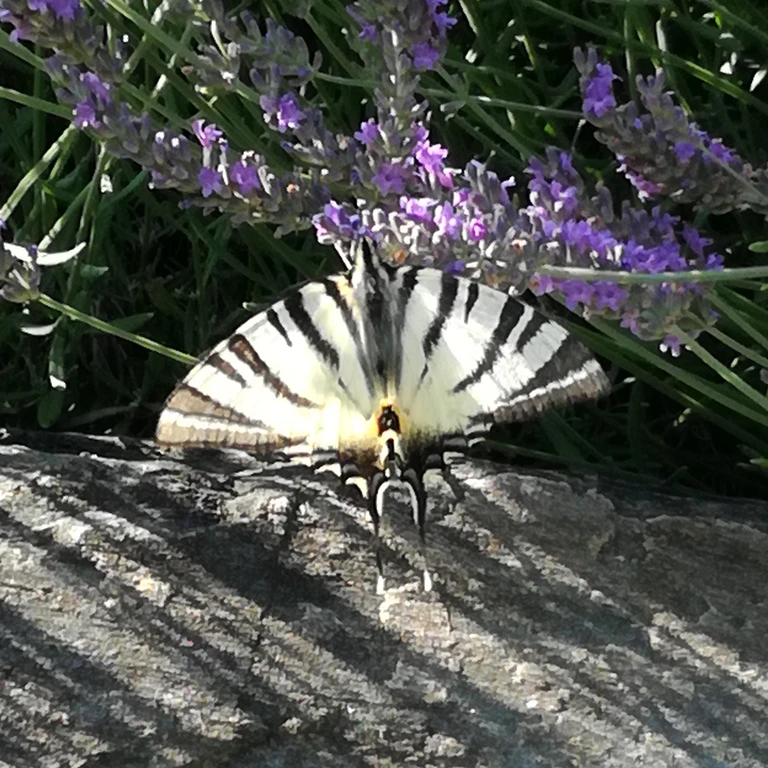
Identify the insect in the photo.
Iphiclides podalirius
